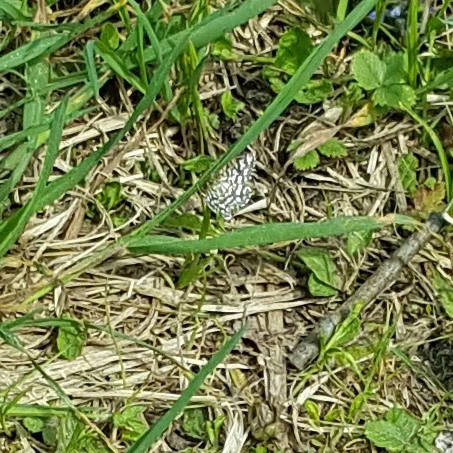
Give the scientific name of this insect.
Chiasmia clathrata
